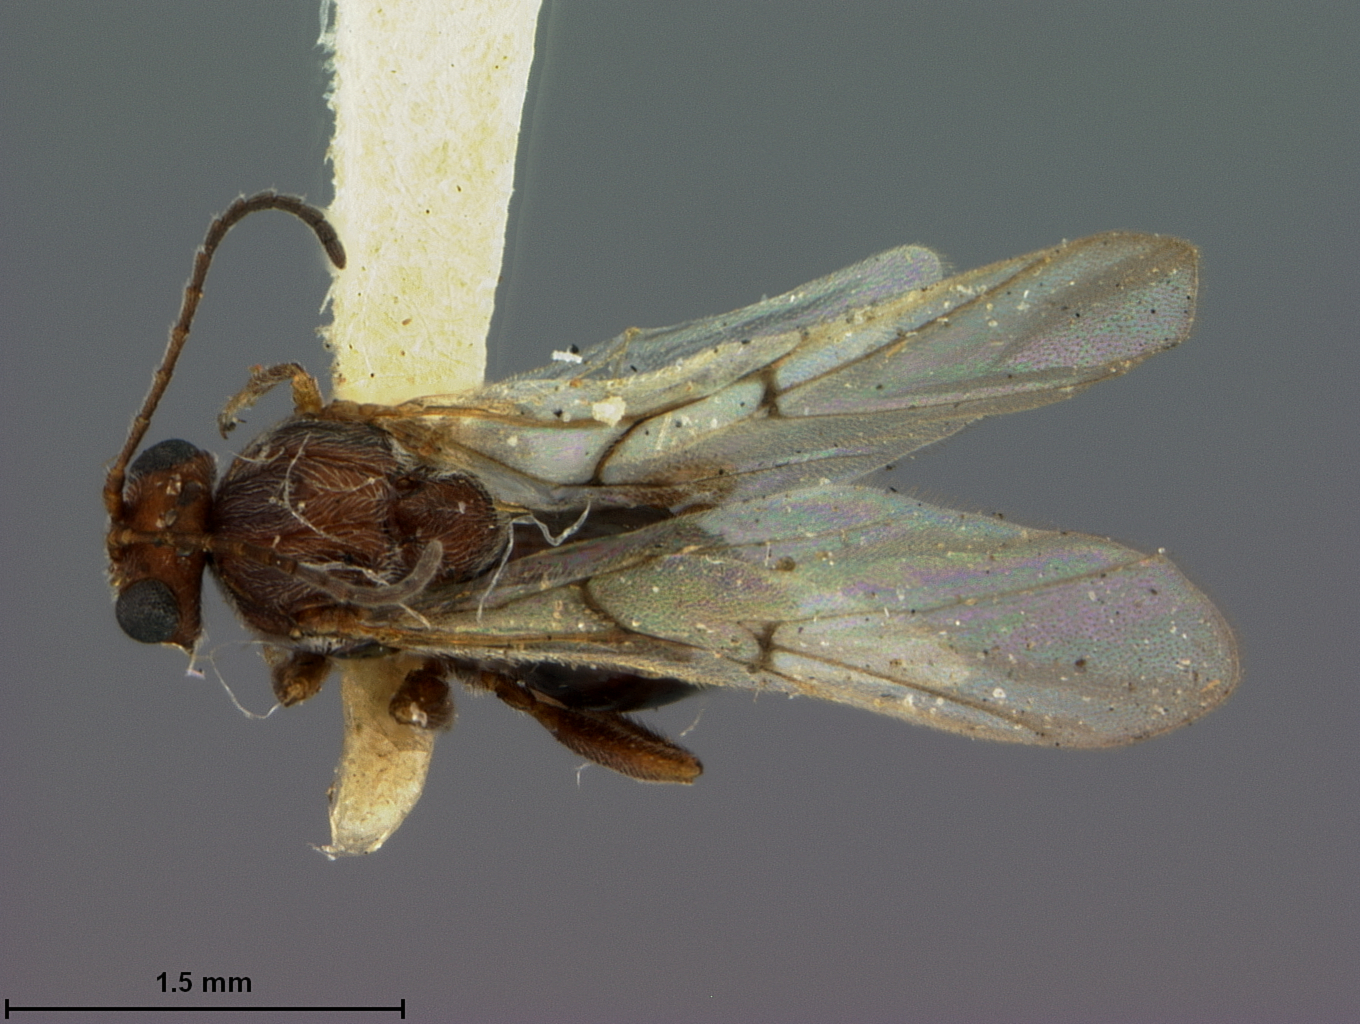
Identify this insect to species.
Andricus texanus
